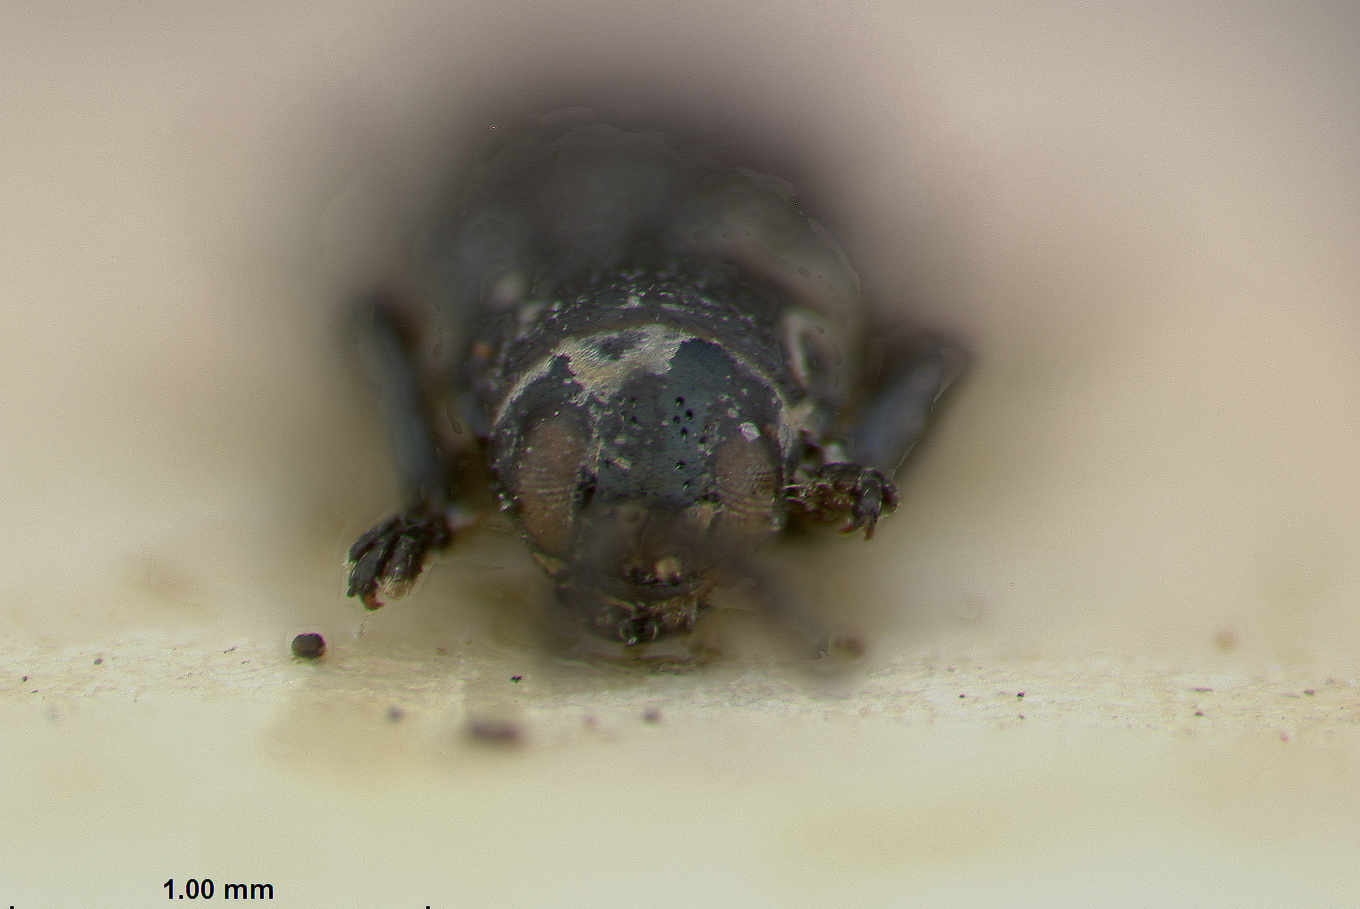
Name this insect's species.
Anisostena daguerrei
